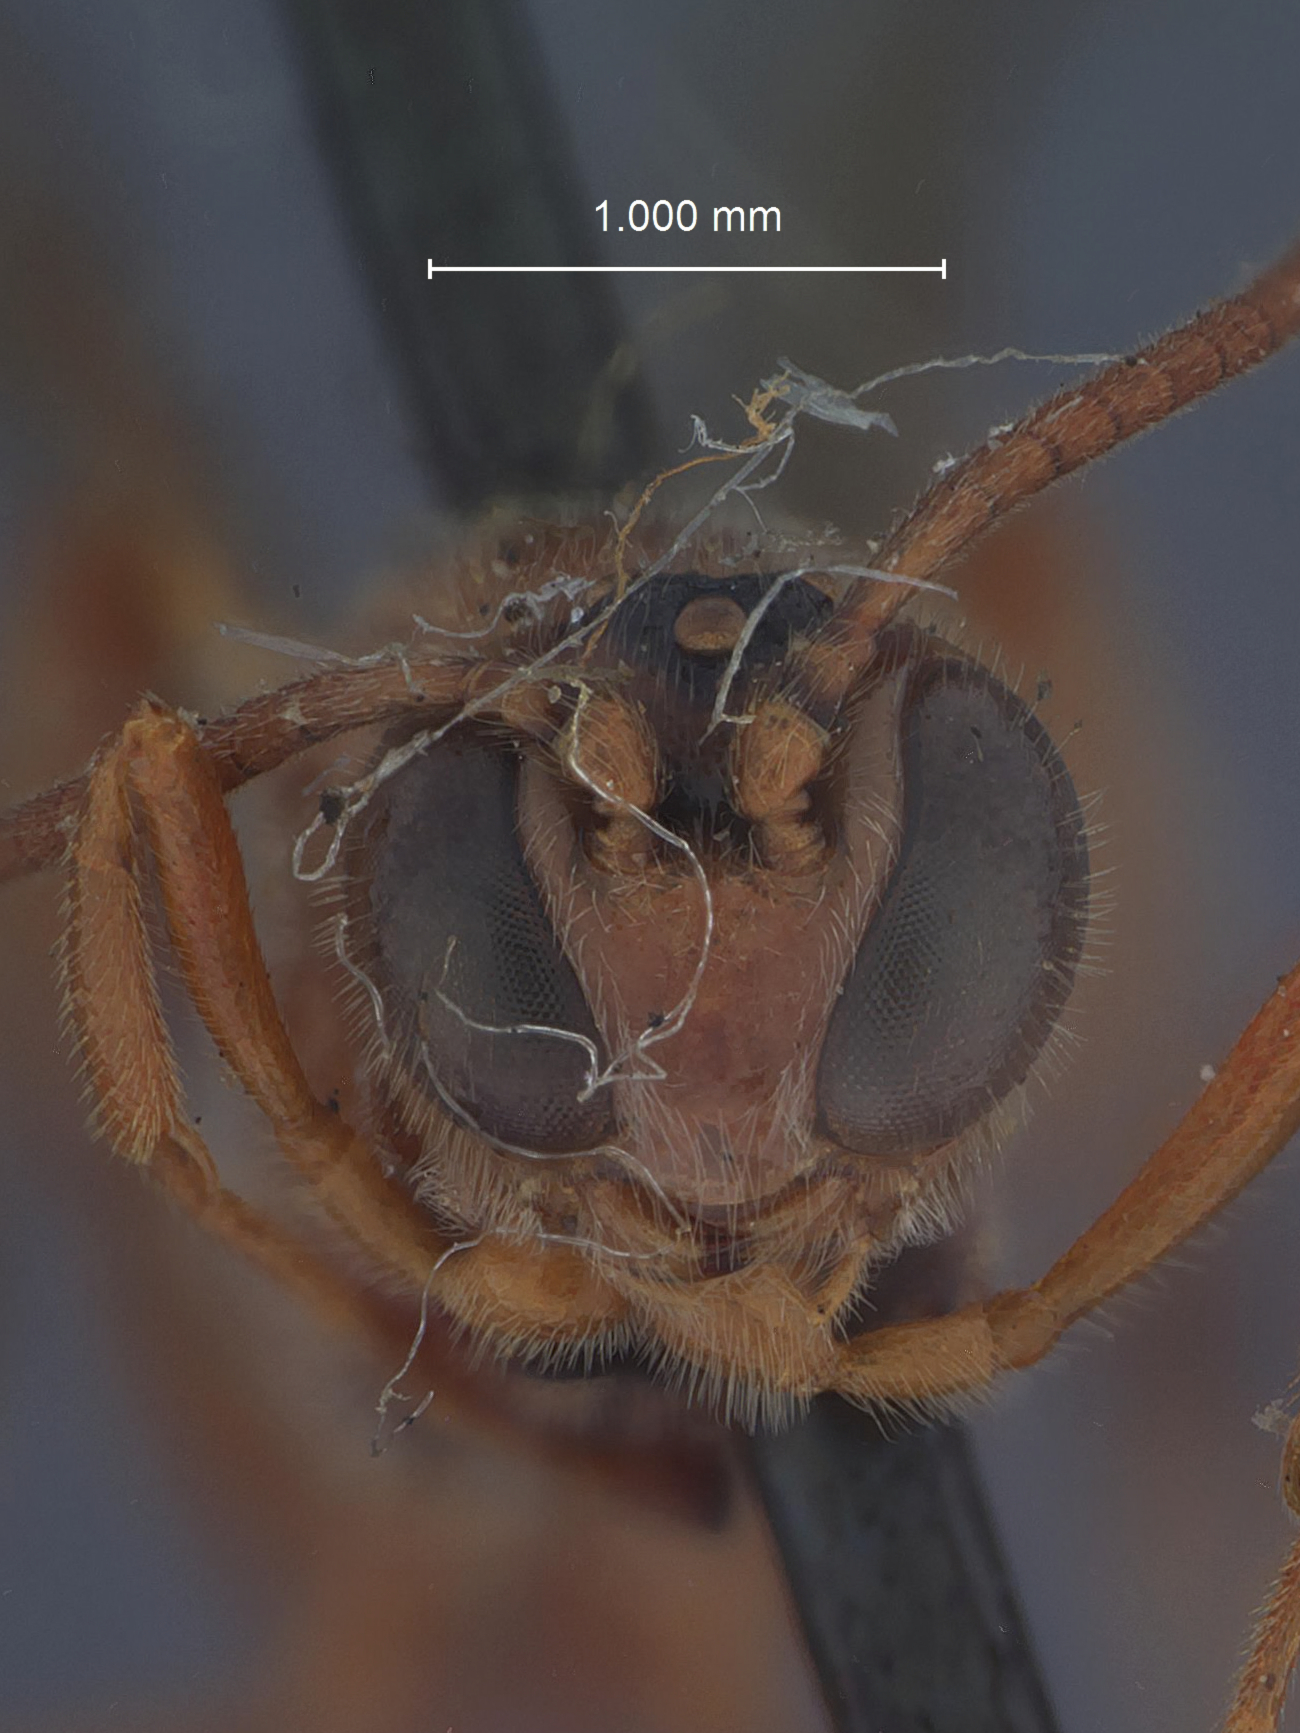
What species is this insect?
Trichomma epischniae
